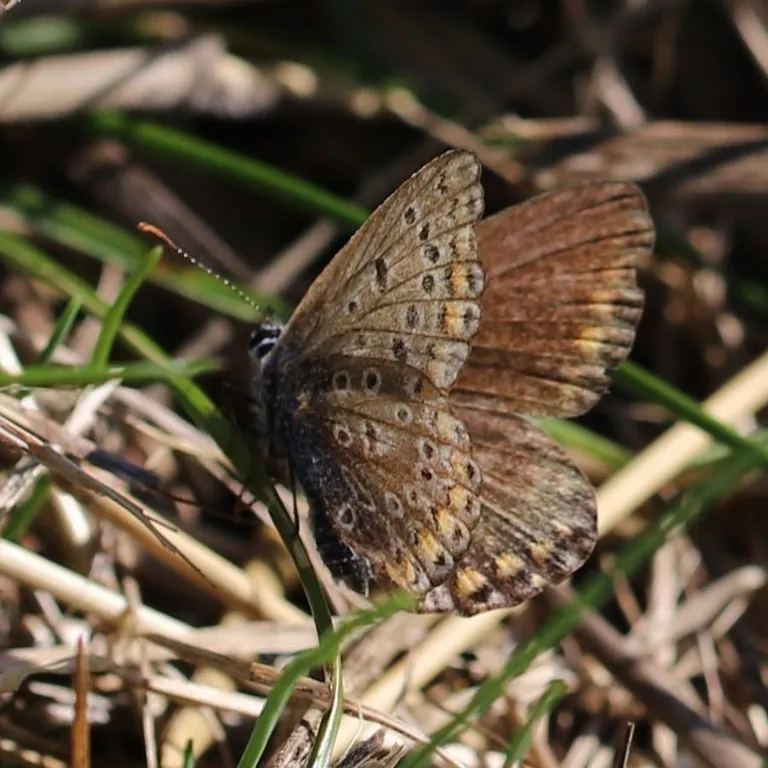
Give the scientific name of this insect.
Polyommatus icarus
